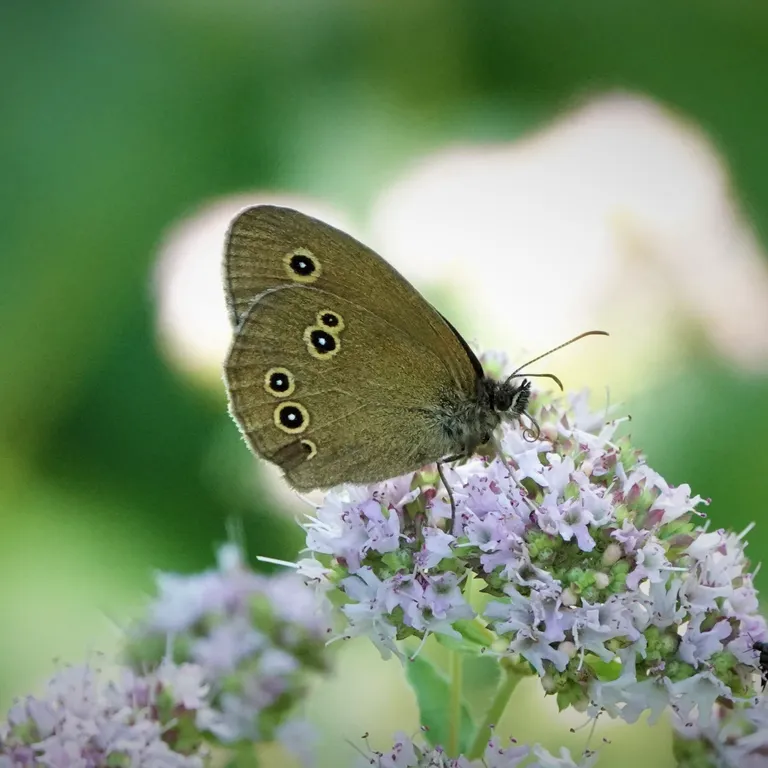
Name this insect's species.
Aphantopus hyperantus
